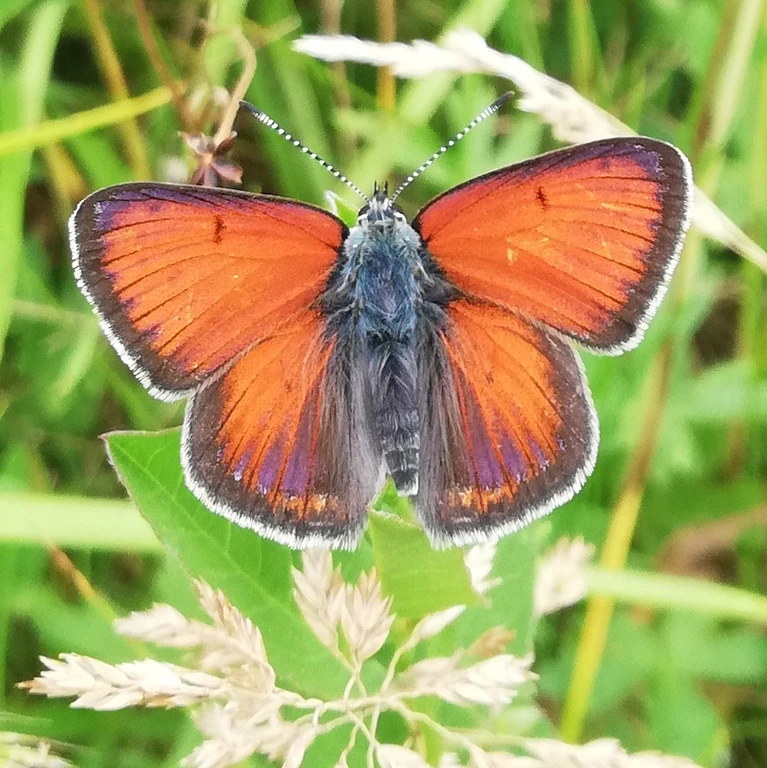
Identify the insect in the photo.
Lycaena hippothoe (also Palaeochrysophanus hippothoe)
